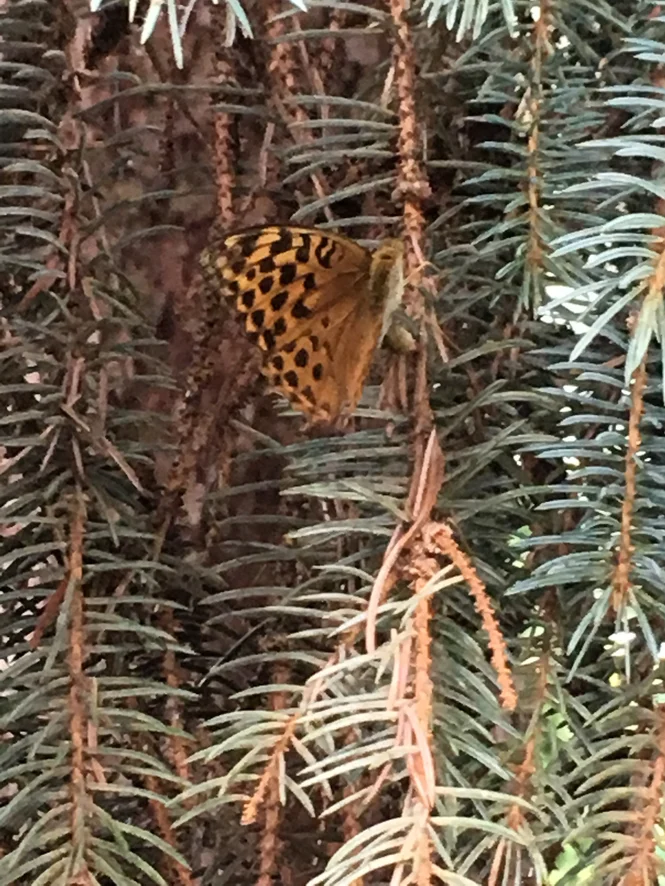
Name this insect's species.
Argynnis paphia
